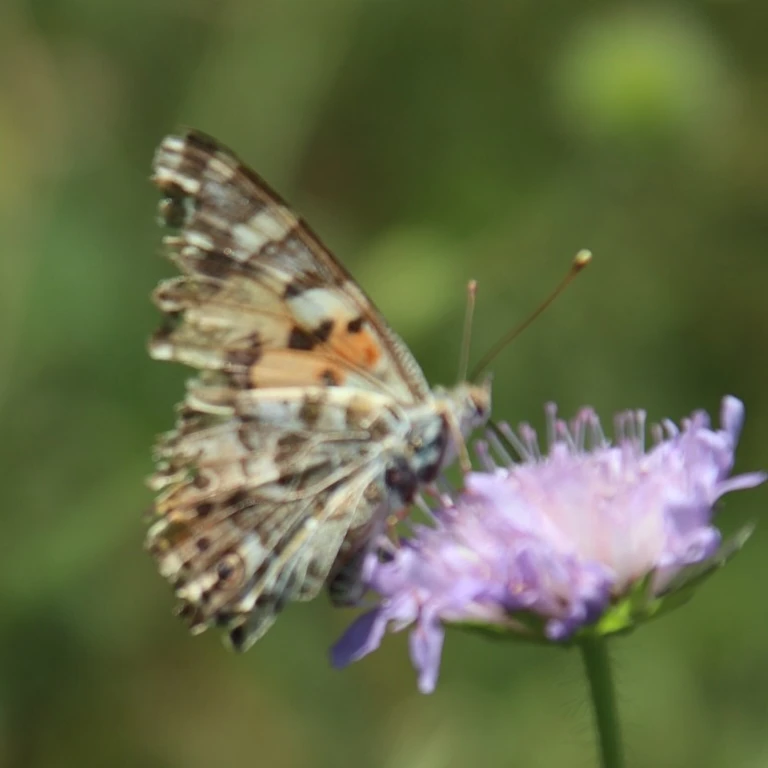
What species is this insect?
Vanessa cardui
